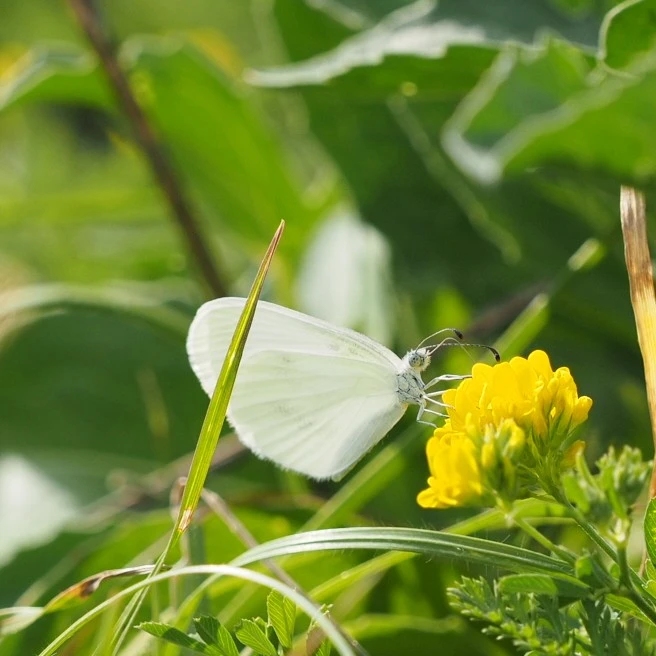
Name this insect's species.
Leptidea sinapis/juvernica
